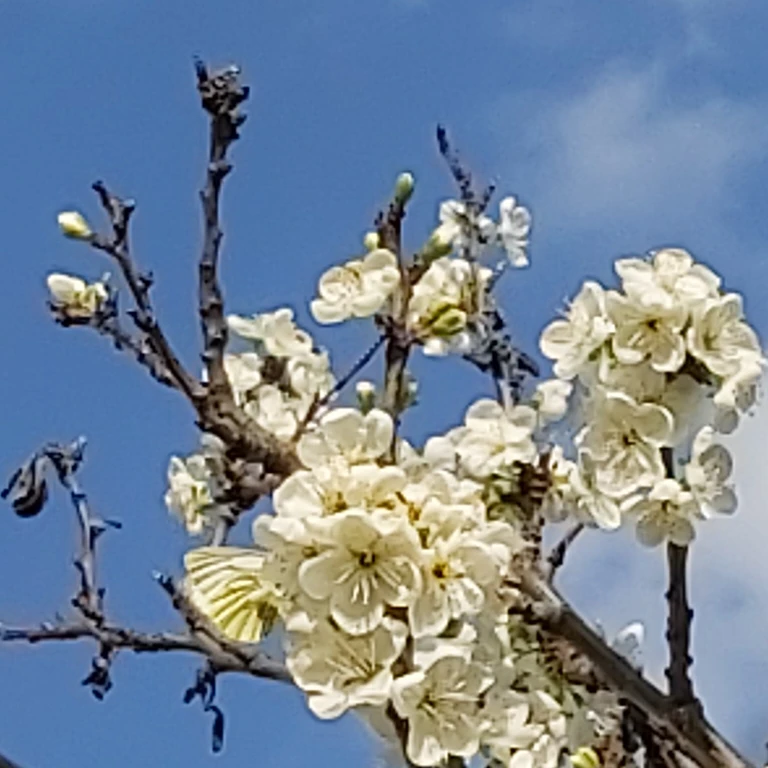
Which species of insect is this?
Pieris napi
